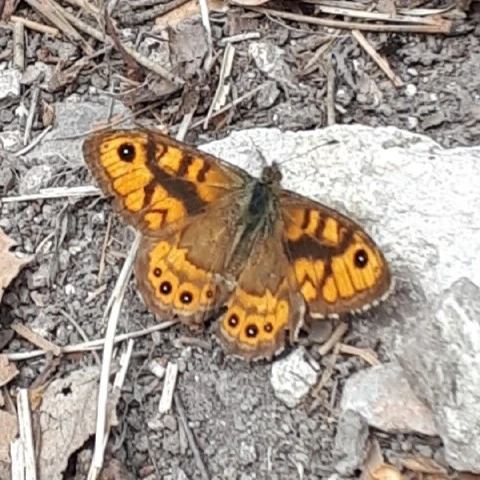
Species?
Lasiommata megera (also Pararge megera)
